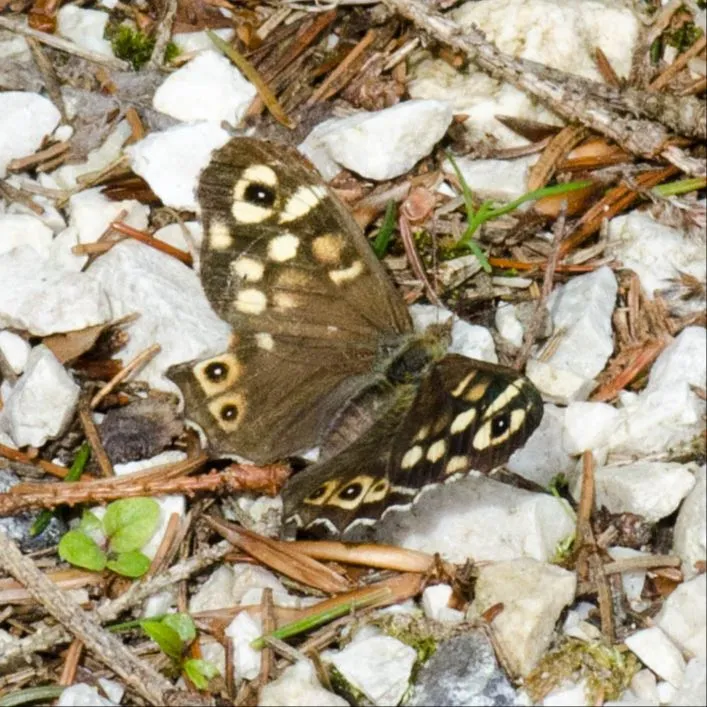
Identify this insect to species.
Pararge aegeria
